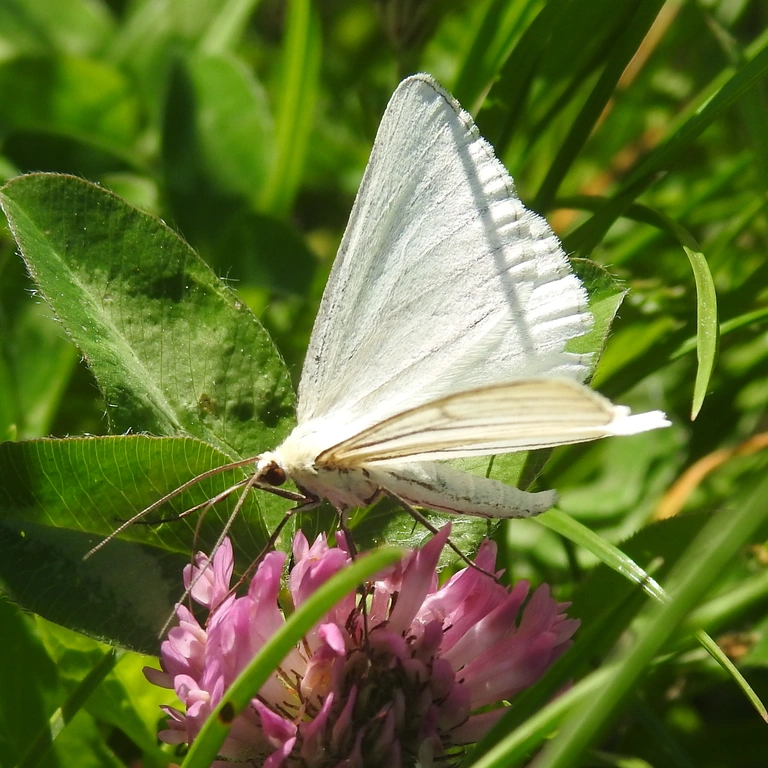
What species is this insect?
Siona lineata
